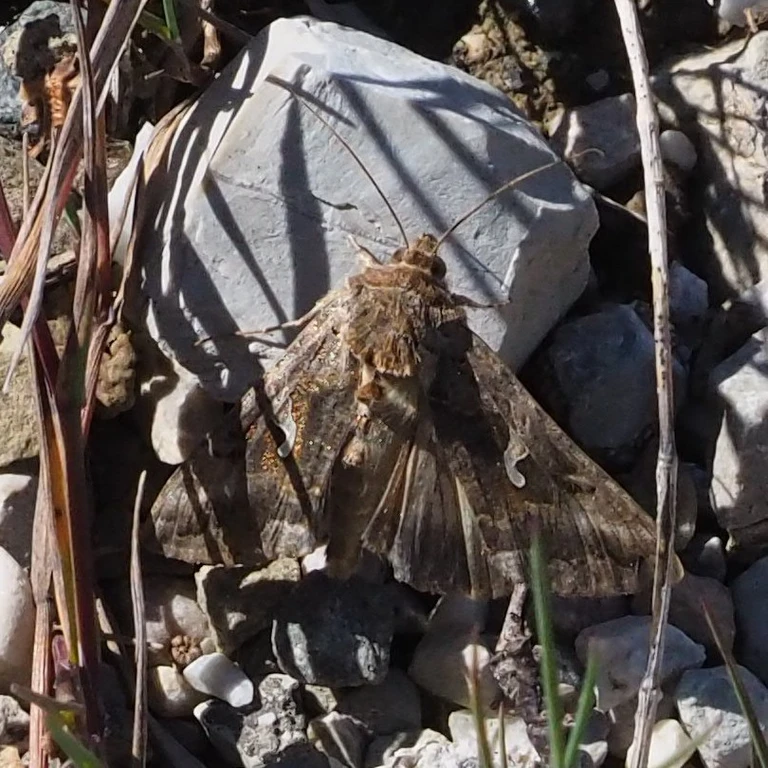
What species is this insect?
Autographa gamma
